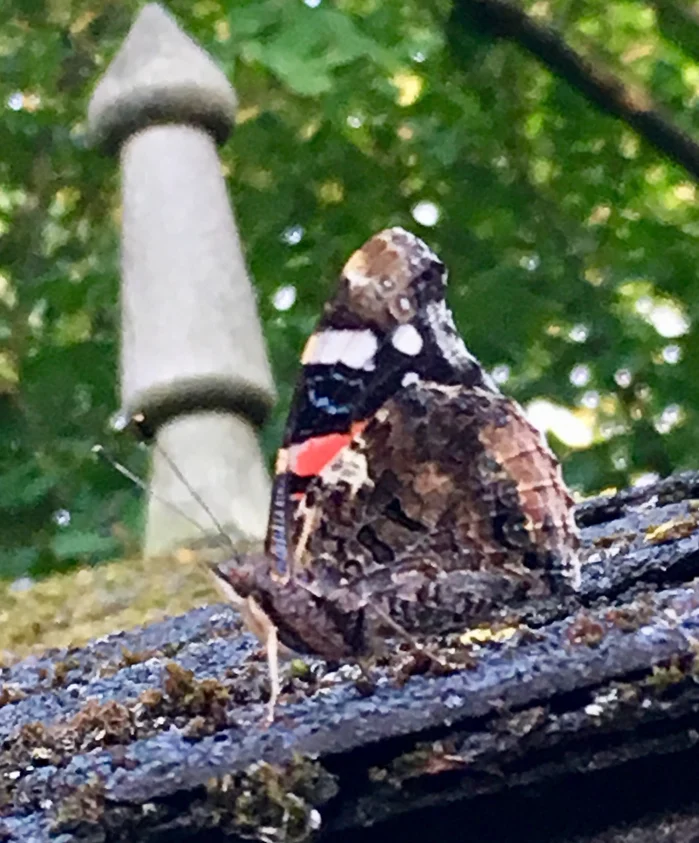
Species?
Vanessa atalanta
